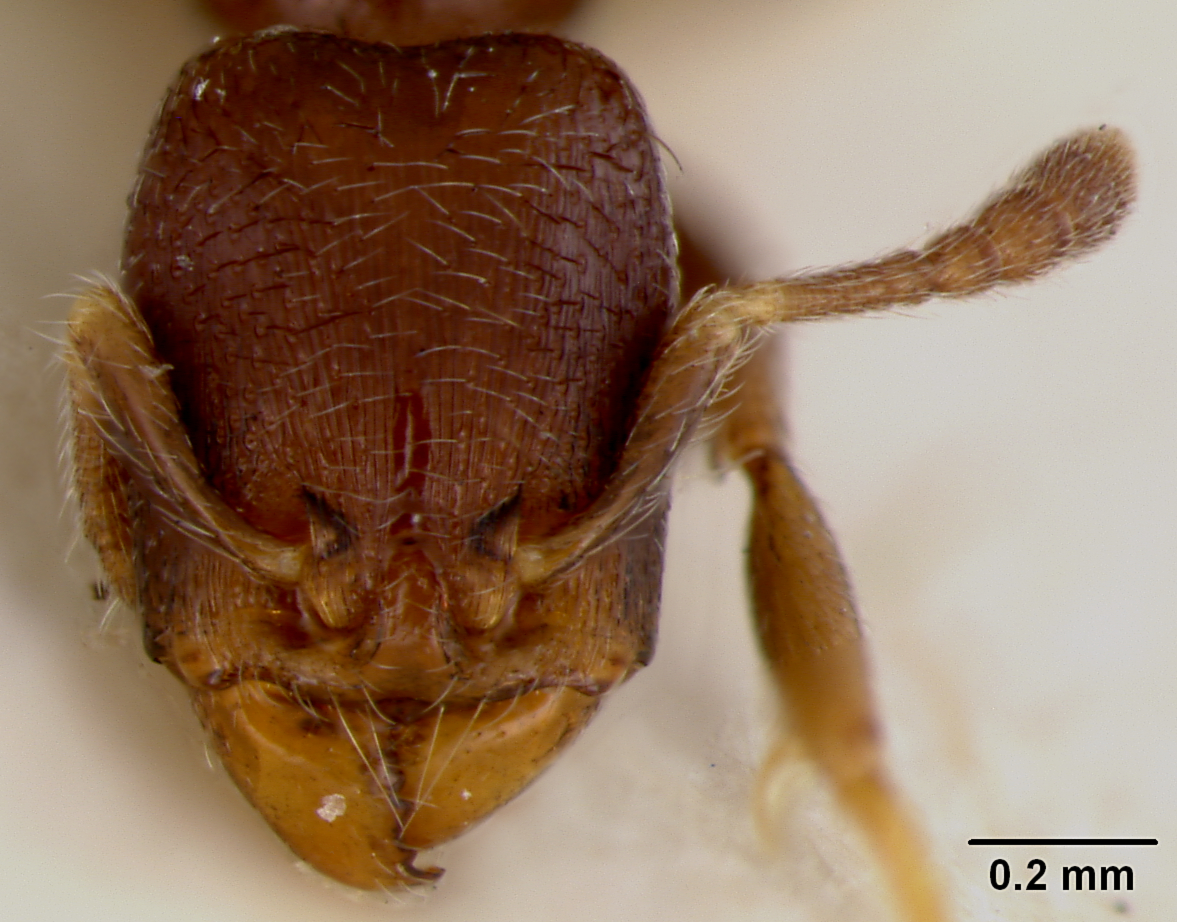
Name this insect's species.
Vollenhovia overbecki
